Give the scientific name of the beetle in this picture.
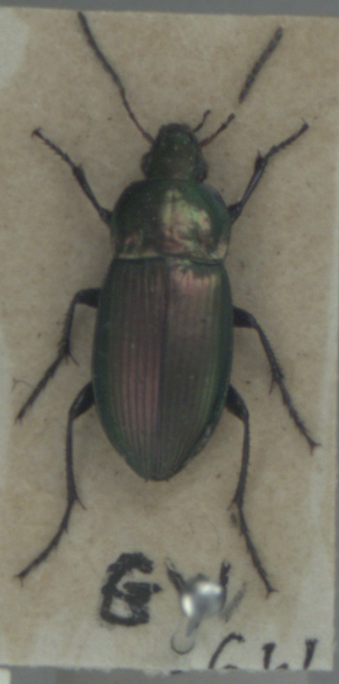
Poecilus versicolor
